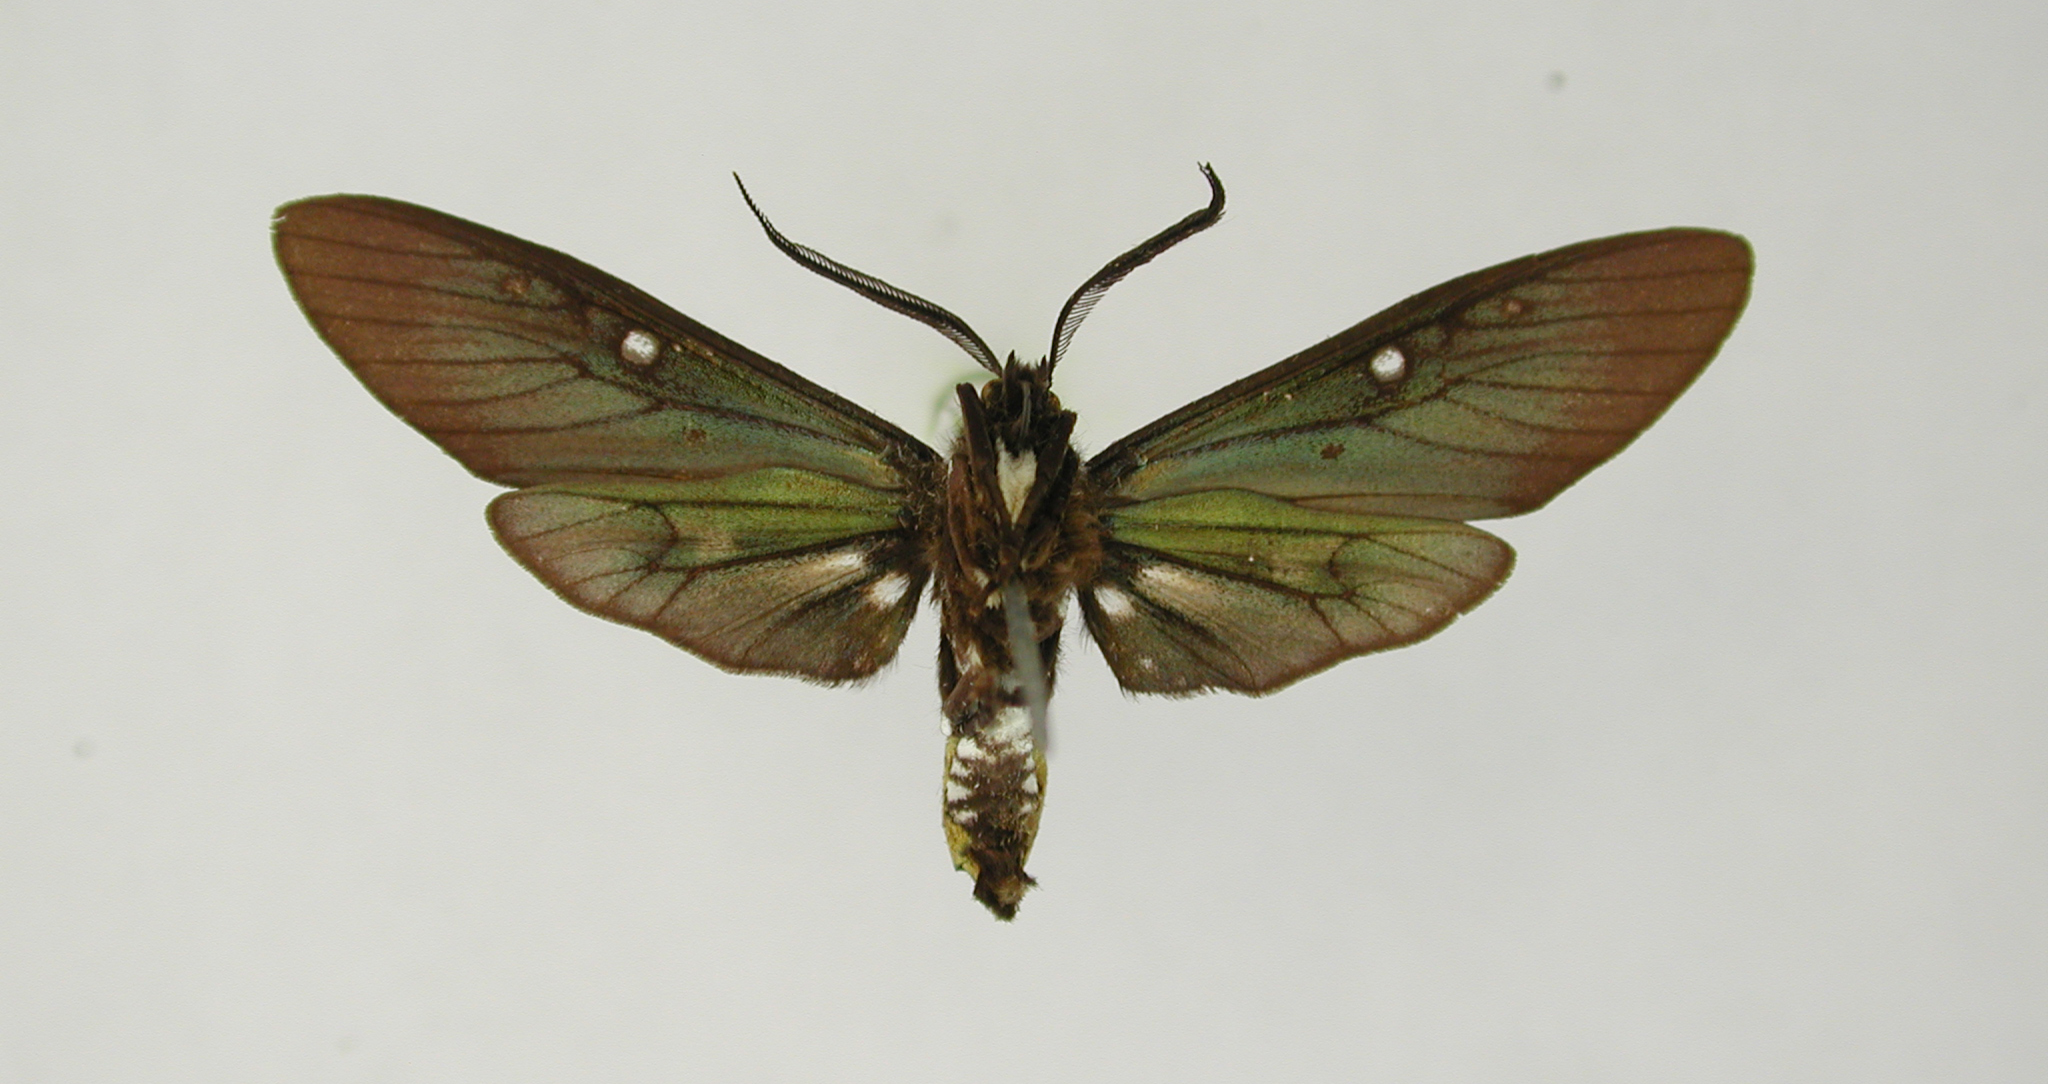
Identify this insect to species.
Eupyra consors
